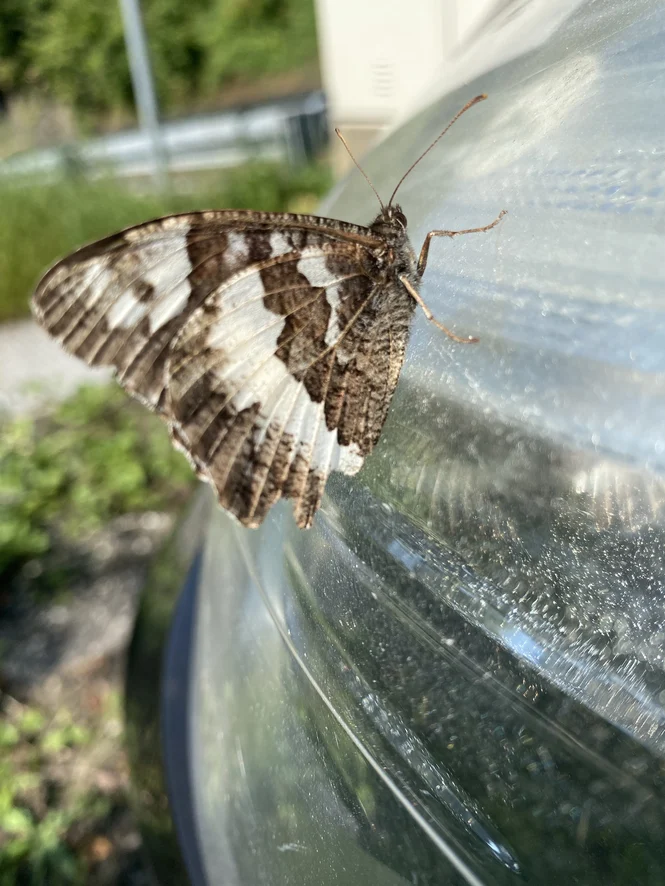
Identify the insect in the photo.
Brintesia circe
